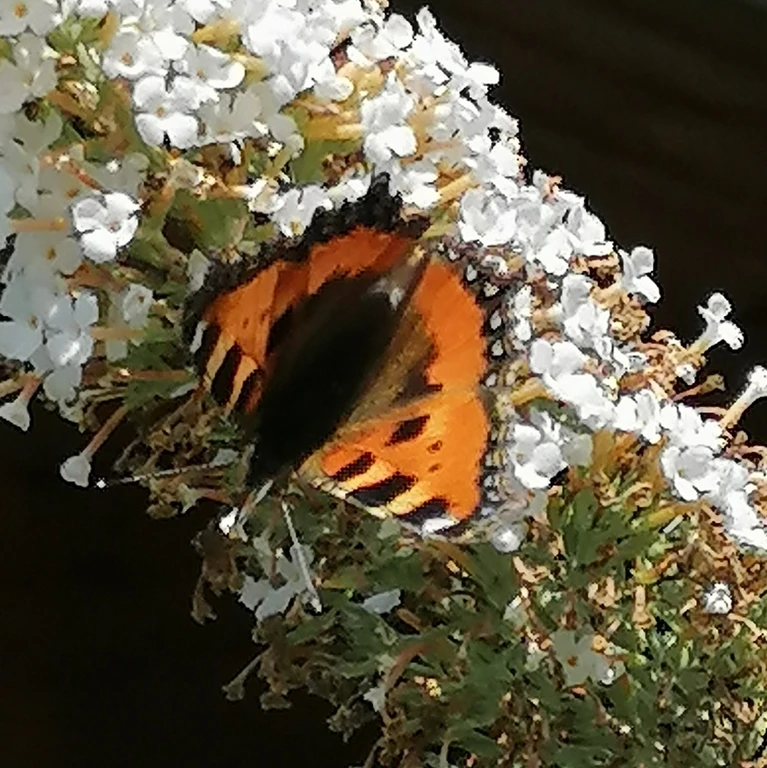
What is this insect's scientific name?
Aglais urticae
